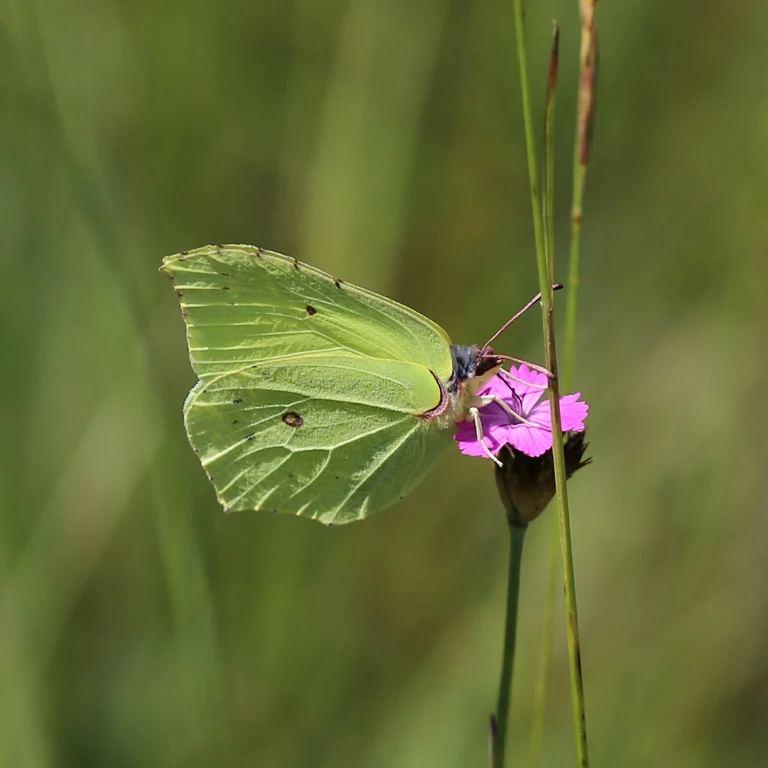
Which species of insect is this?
Gonepteryx rhamni
